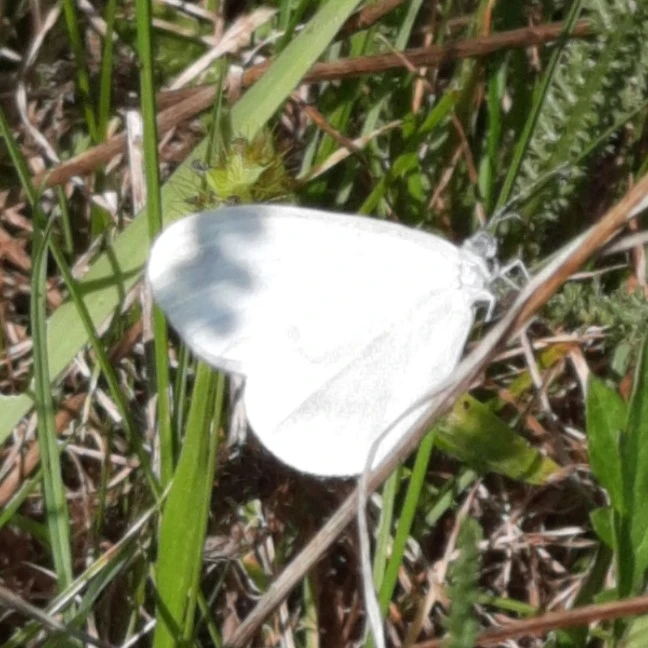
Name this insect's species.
Leptidea sinapis/juvernica
